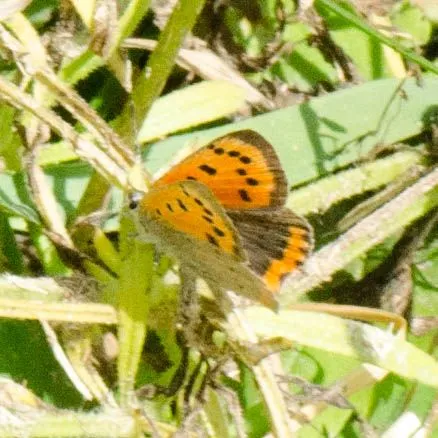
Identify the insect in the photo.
Lycaena phlaeas
